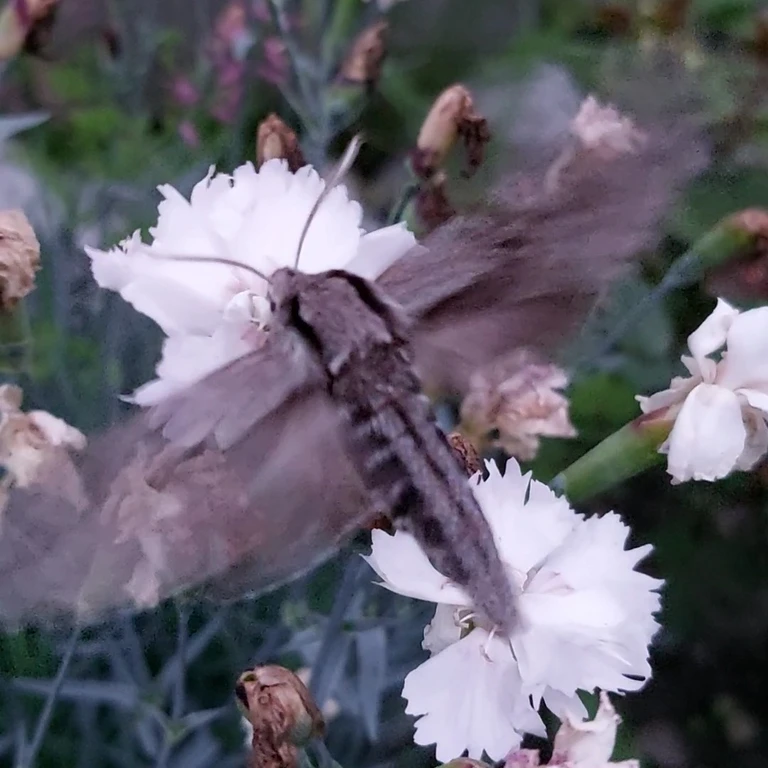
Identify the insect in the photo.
Sphinx pinastri
